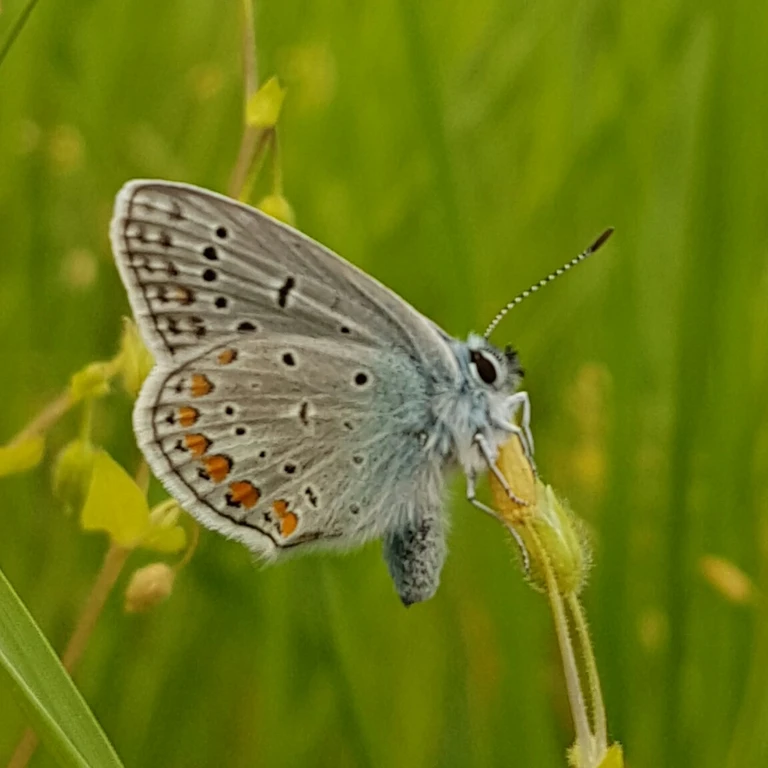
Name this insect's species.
Polyommatus icarus
